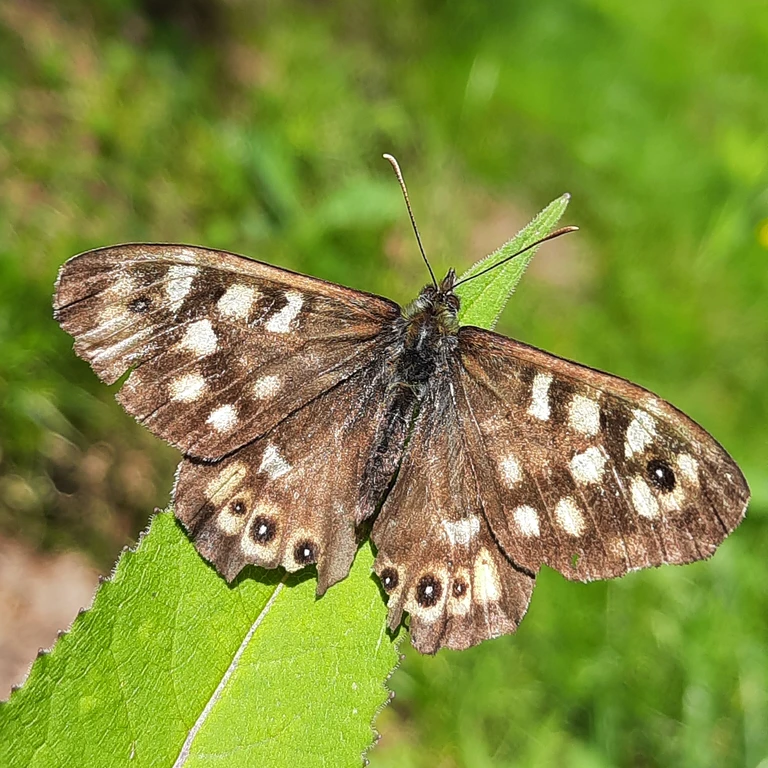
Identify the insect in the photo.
Pararge aegeria
